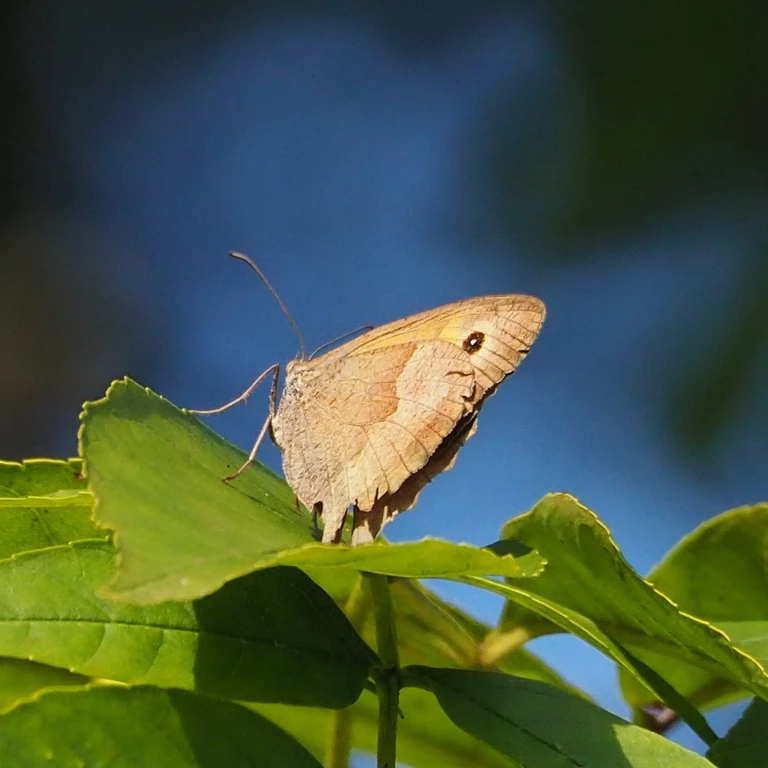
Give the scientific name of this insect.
Maniola jurtina
